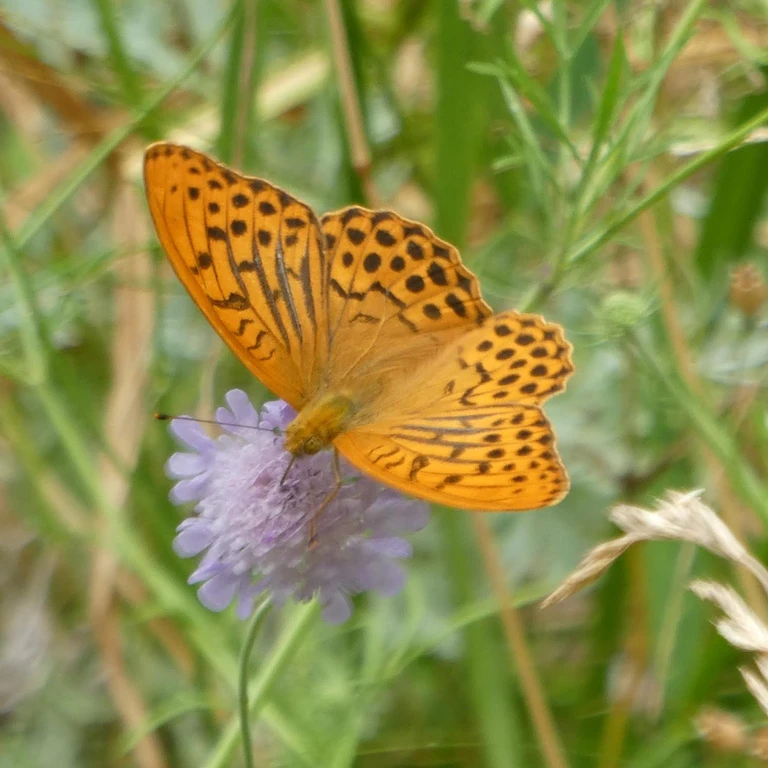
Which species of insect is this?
Argynnis paphia
